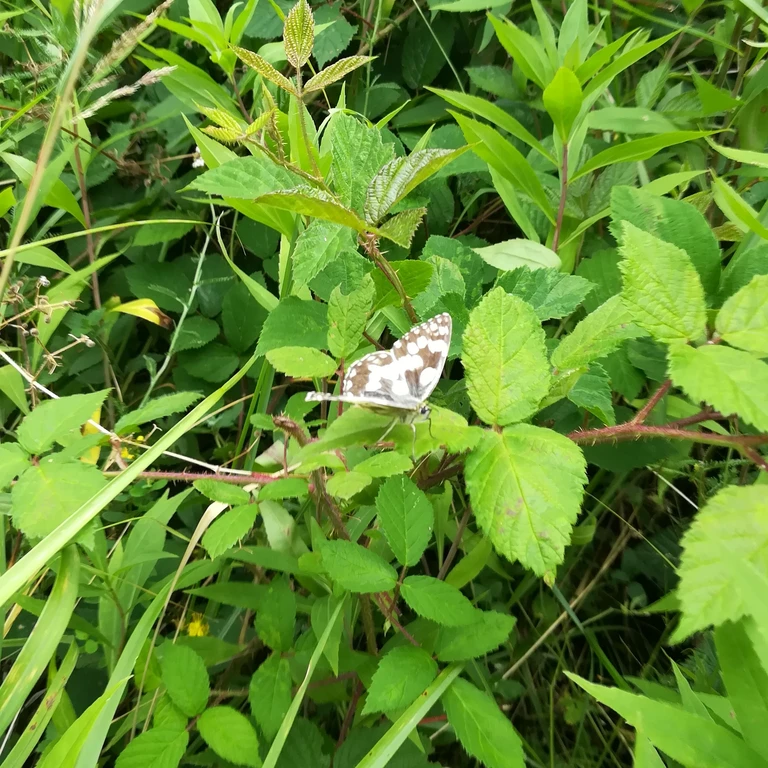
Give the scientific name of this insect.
Melanargia galathea
